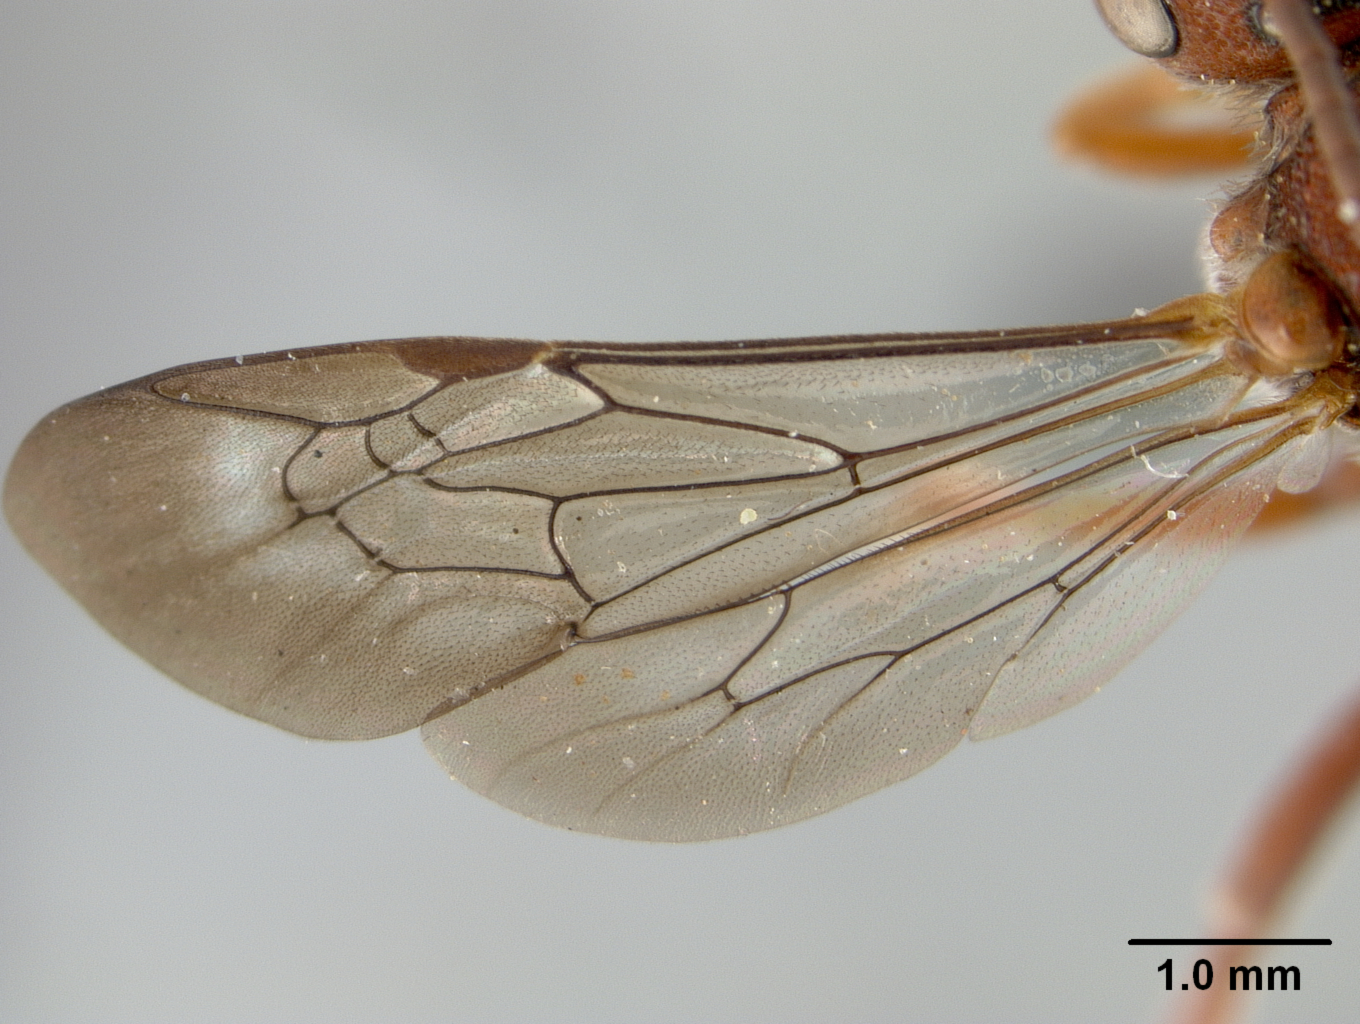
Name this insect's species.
Nomada australis
